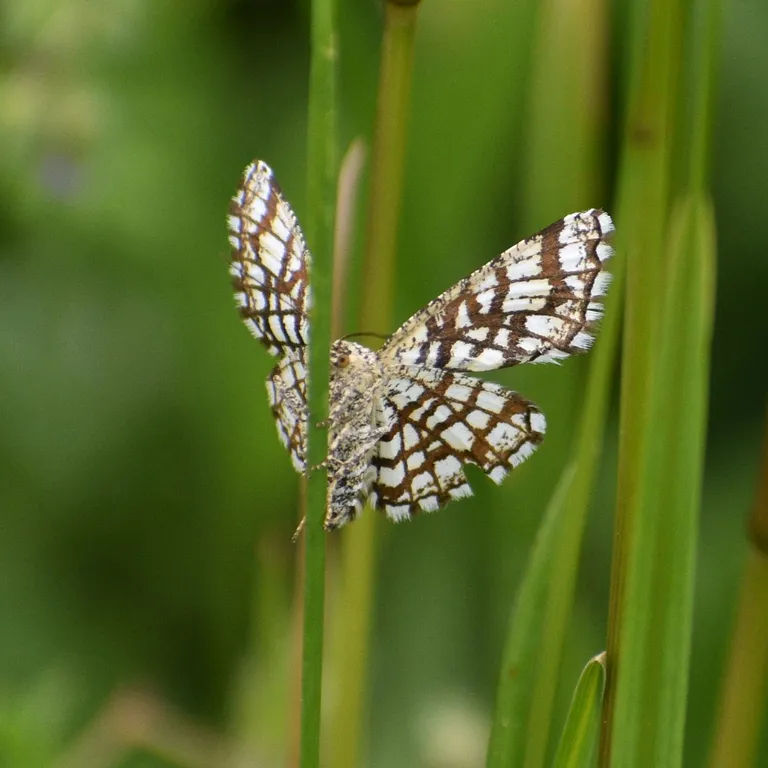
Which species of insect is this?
Chiasmia clathrata
